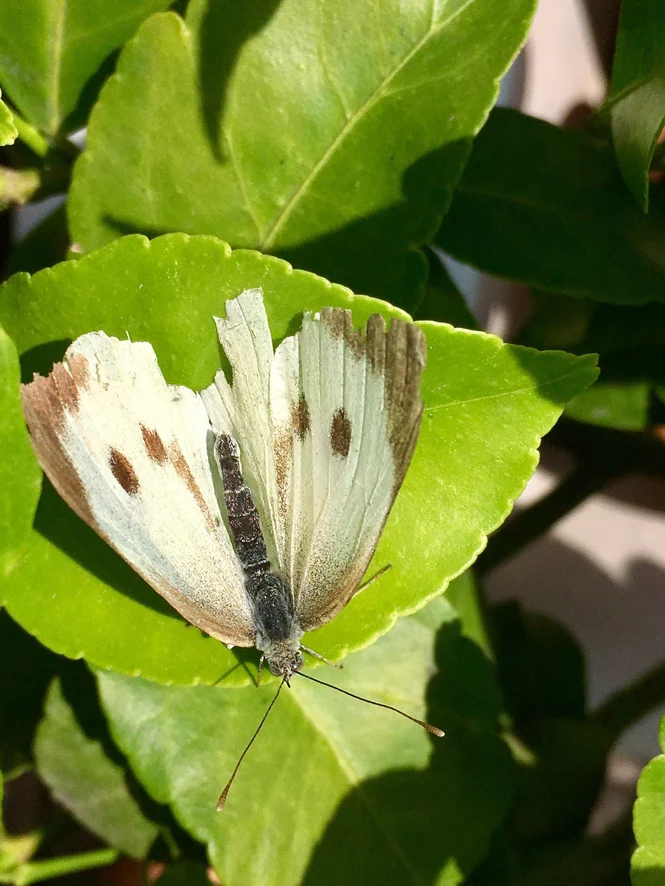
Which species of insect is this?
Pieris brassicae
